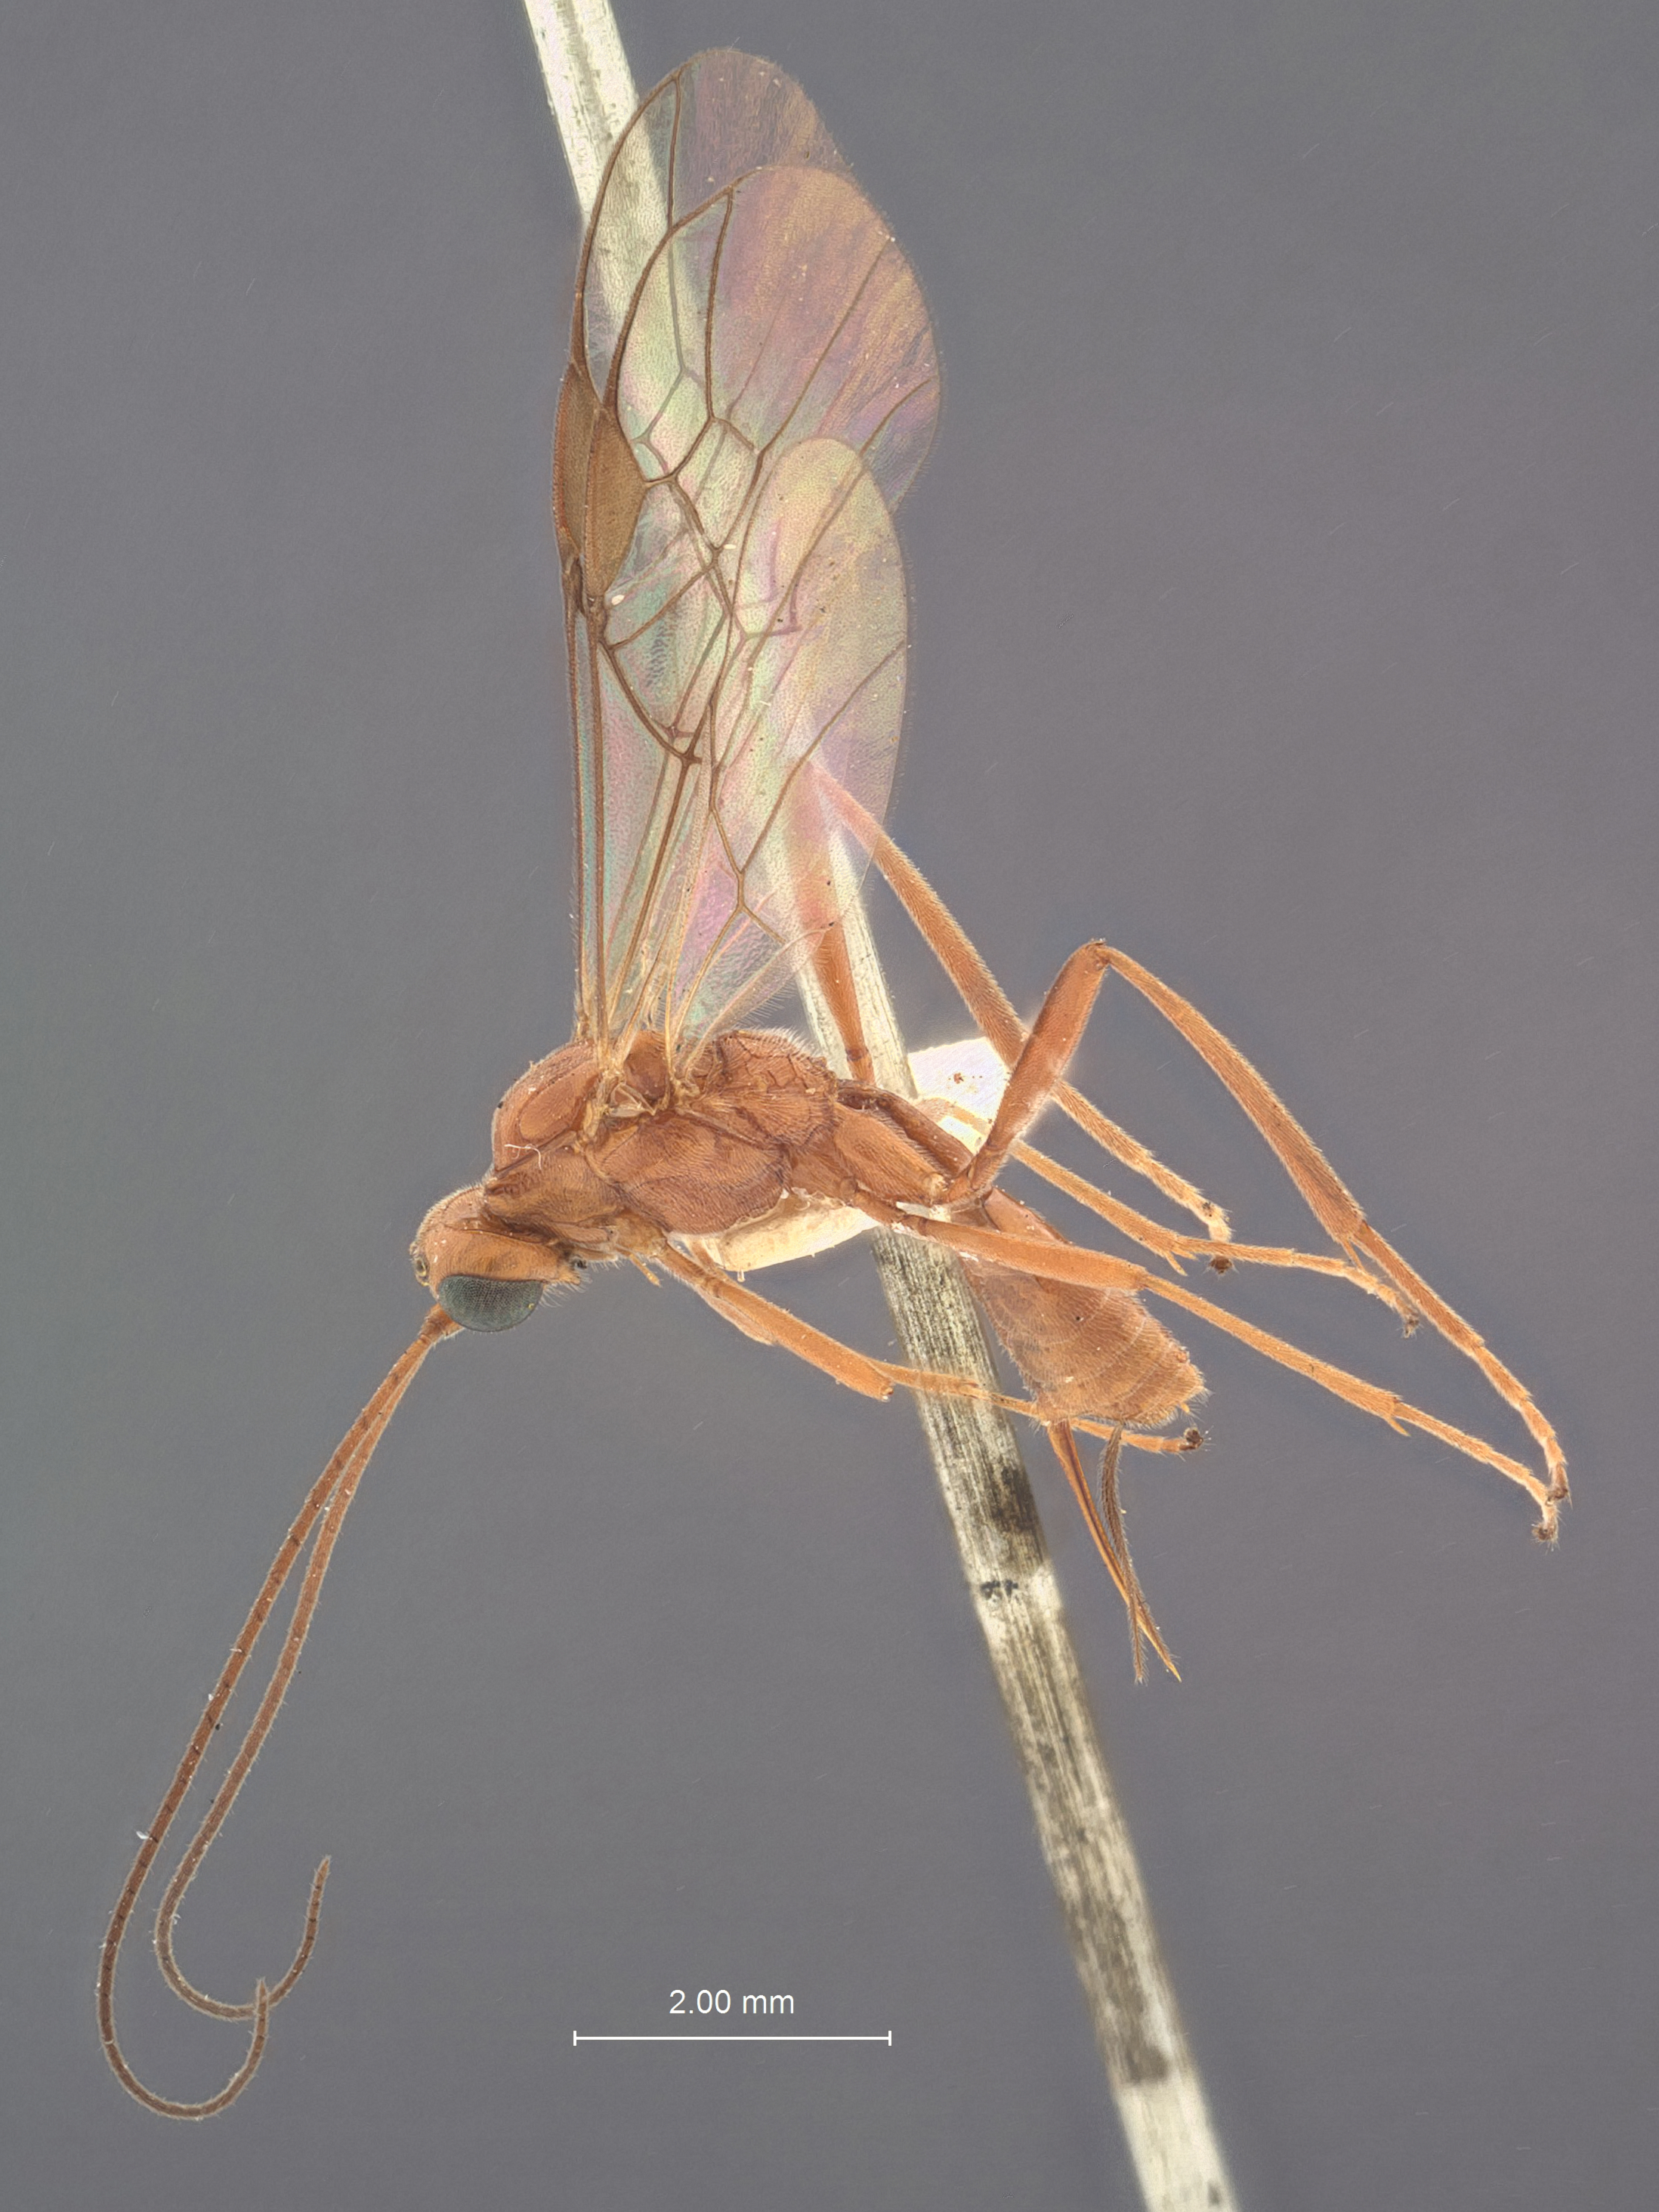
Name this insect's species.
Meteorus reticulatus
